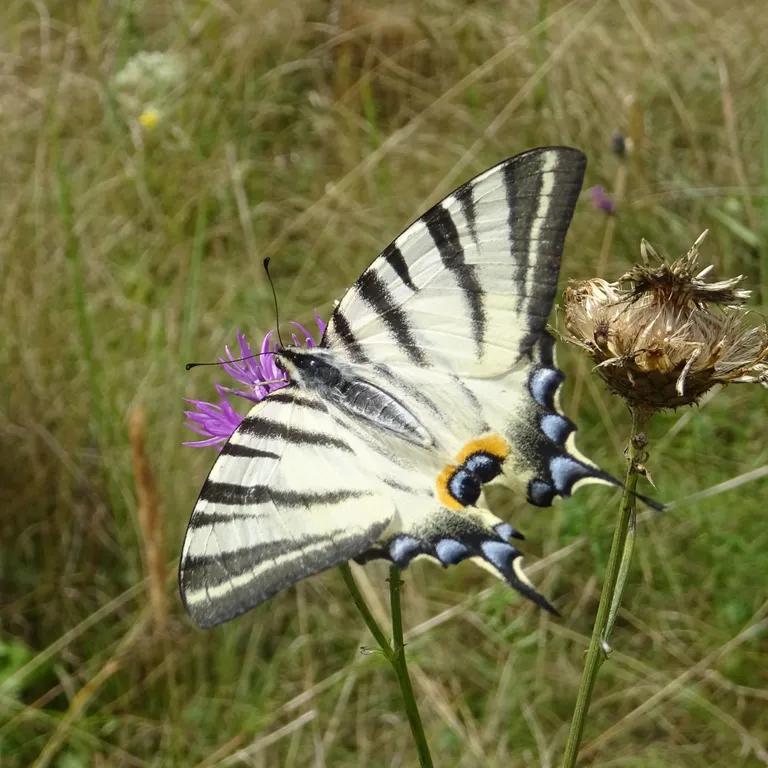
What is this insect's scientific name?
Iphiclides podalirius
